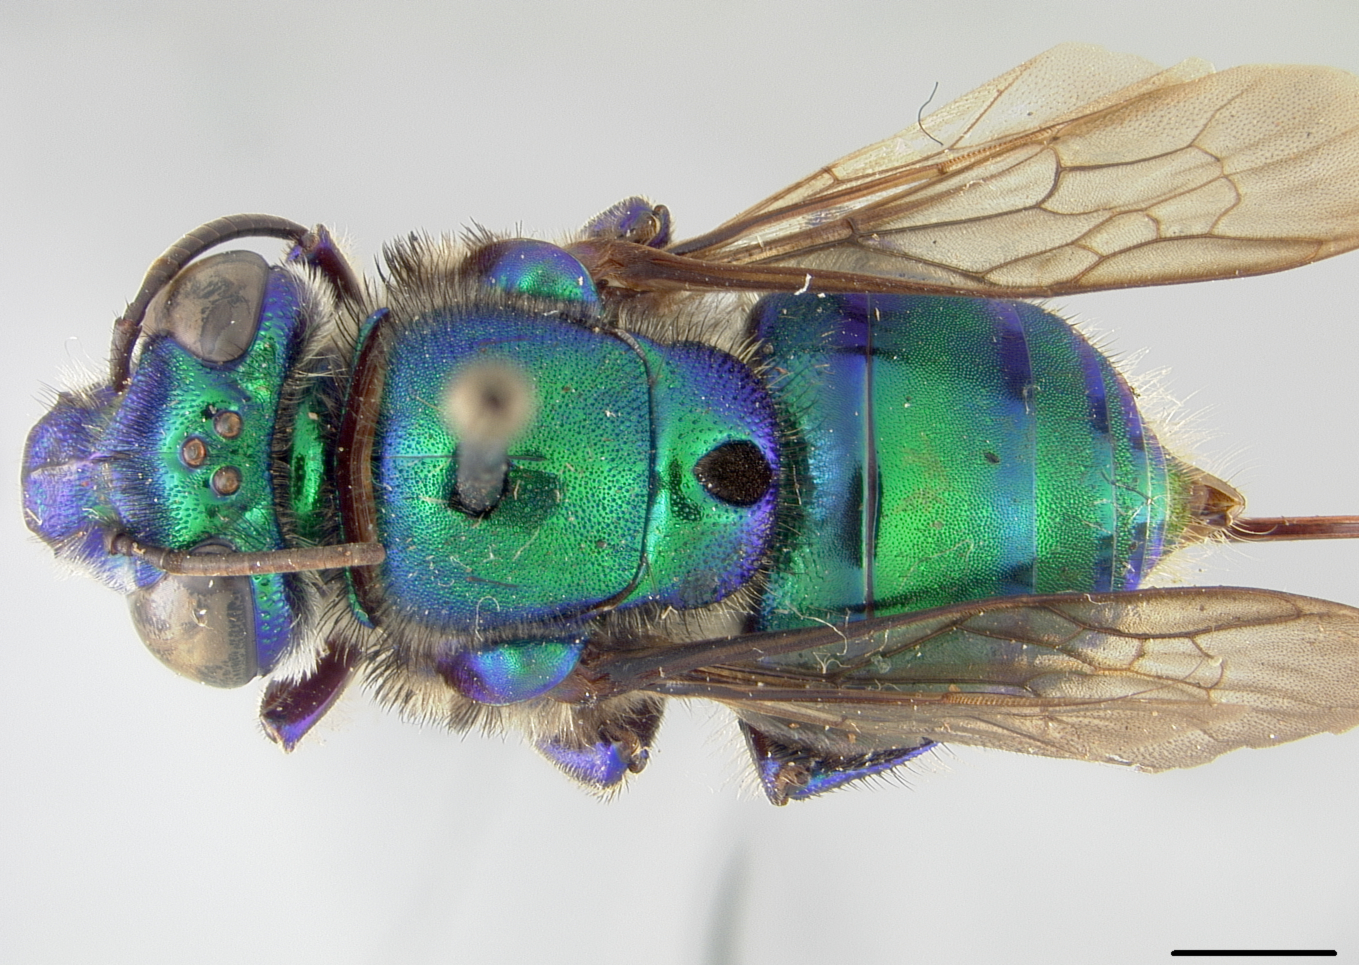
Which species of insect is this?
Euglossa piliventris
